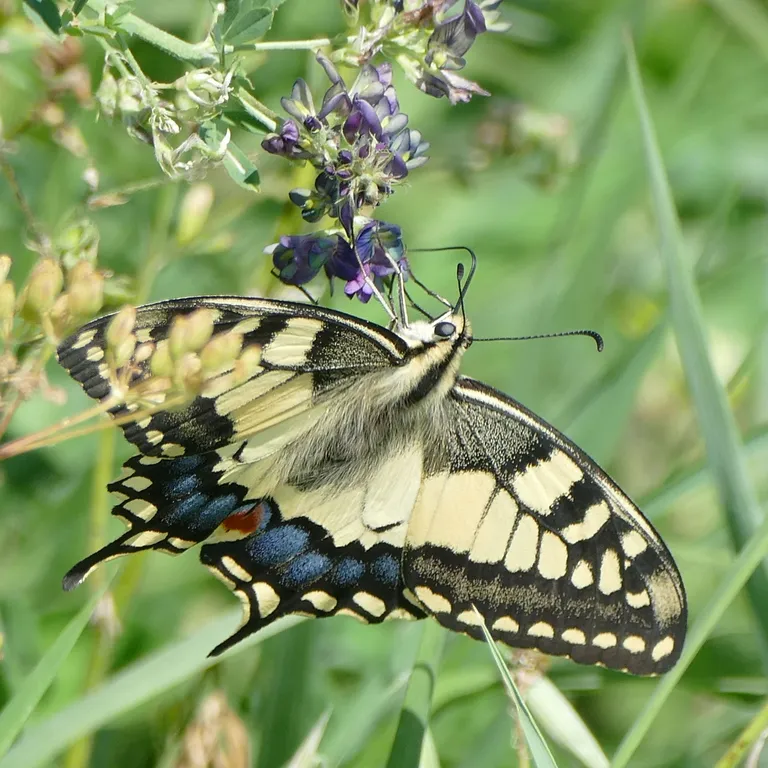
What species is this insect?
Papilio machaon
